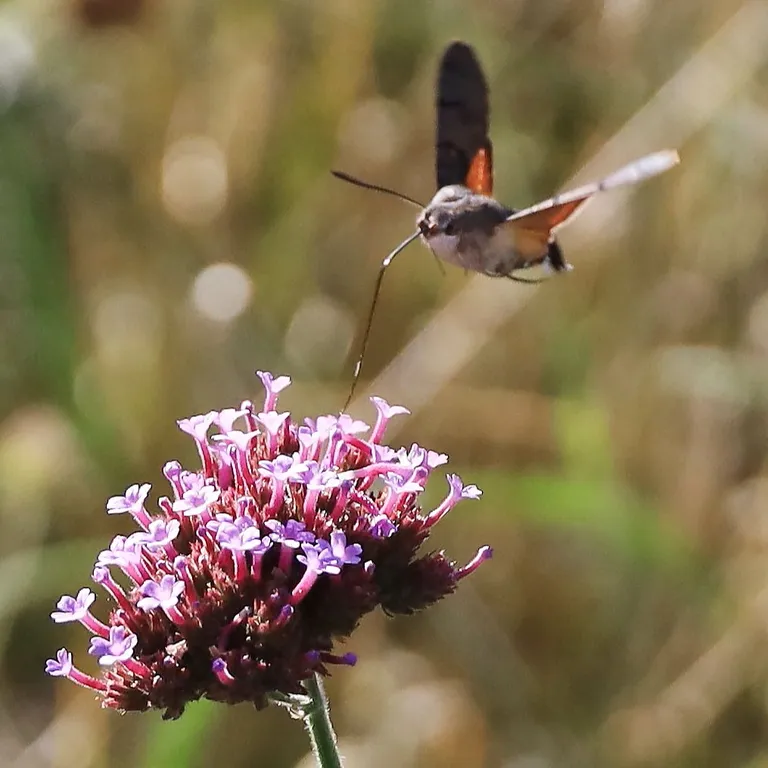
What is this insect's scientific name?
Macroglossum stellatarum
